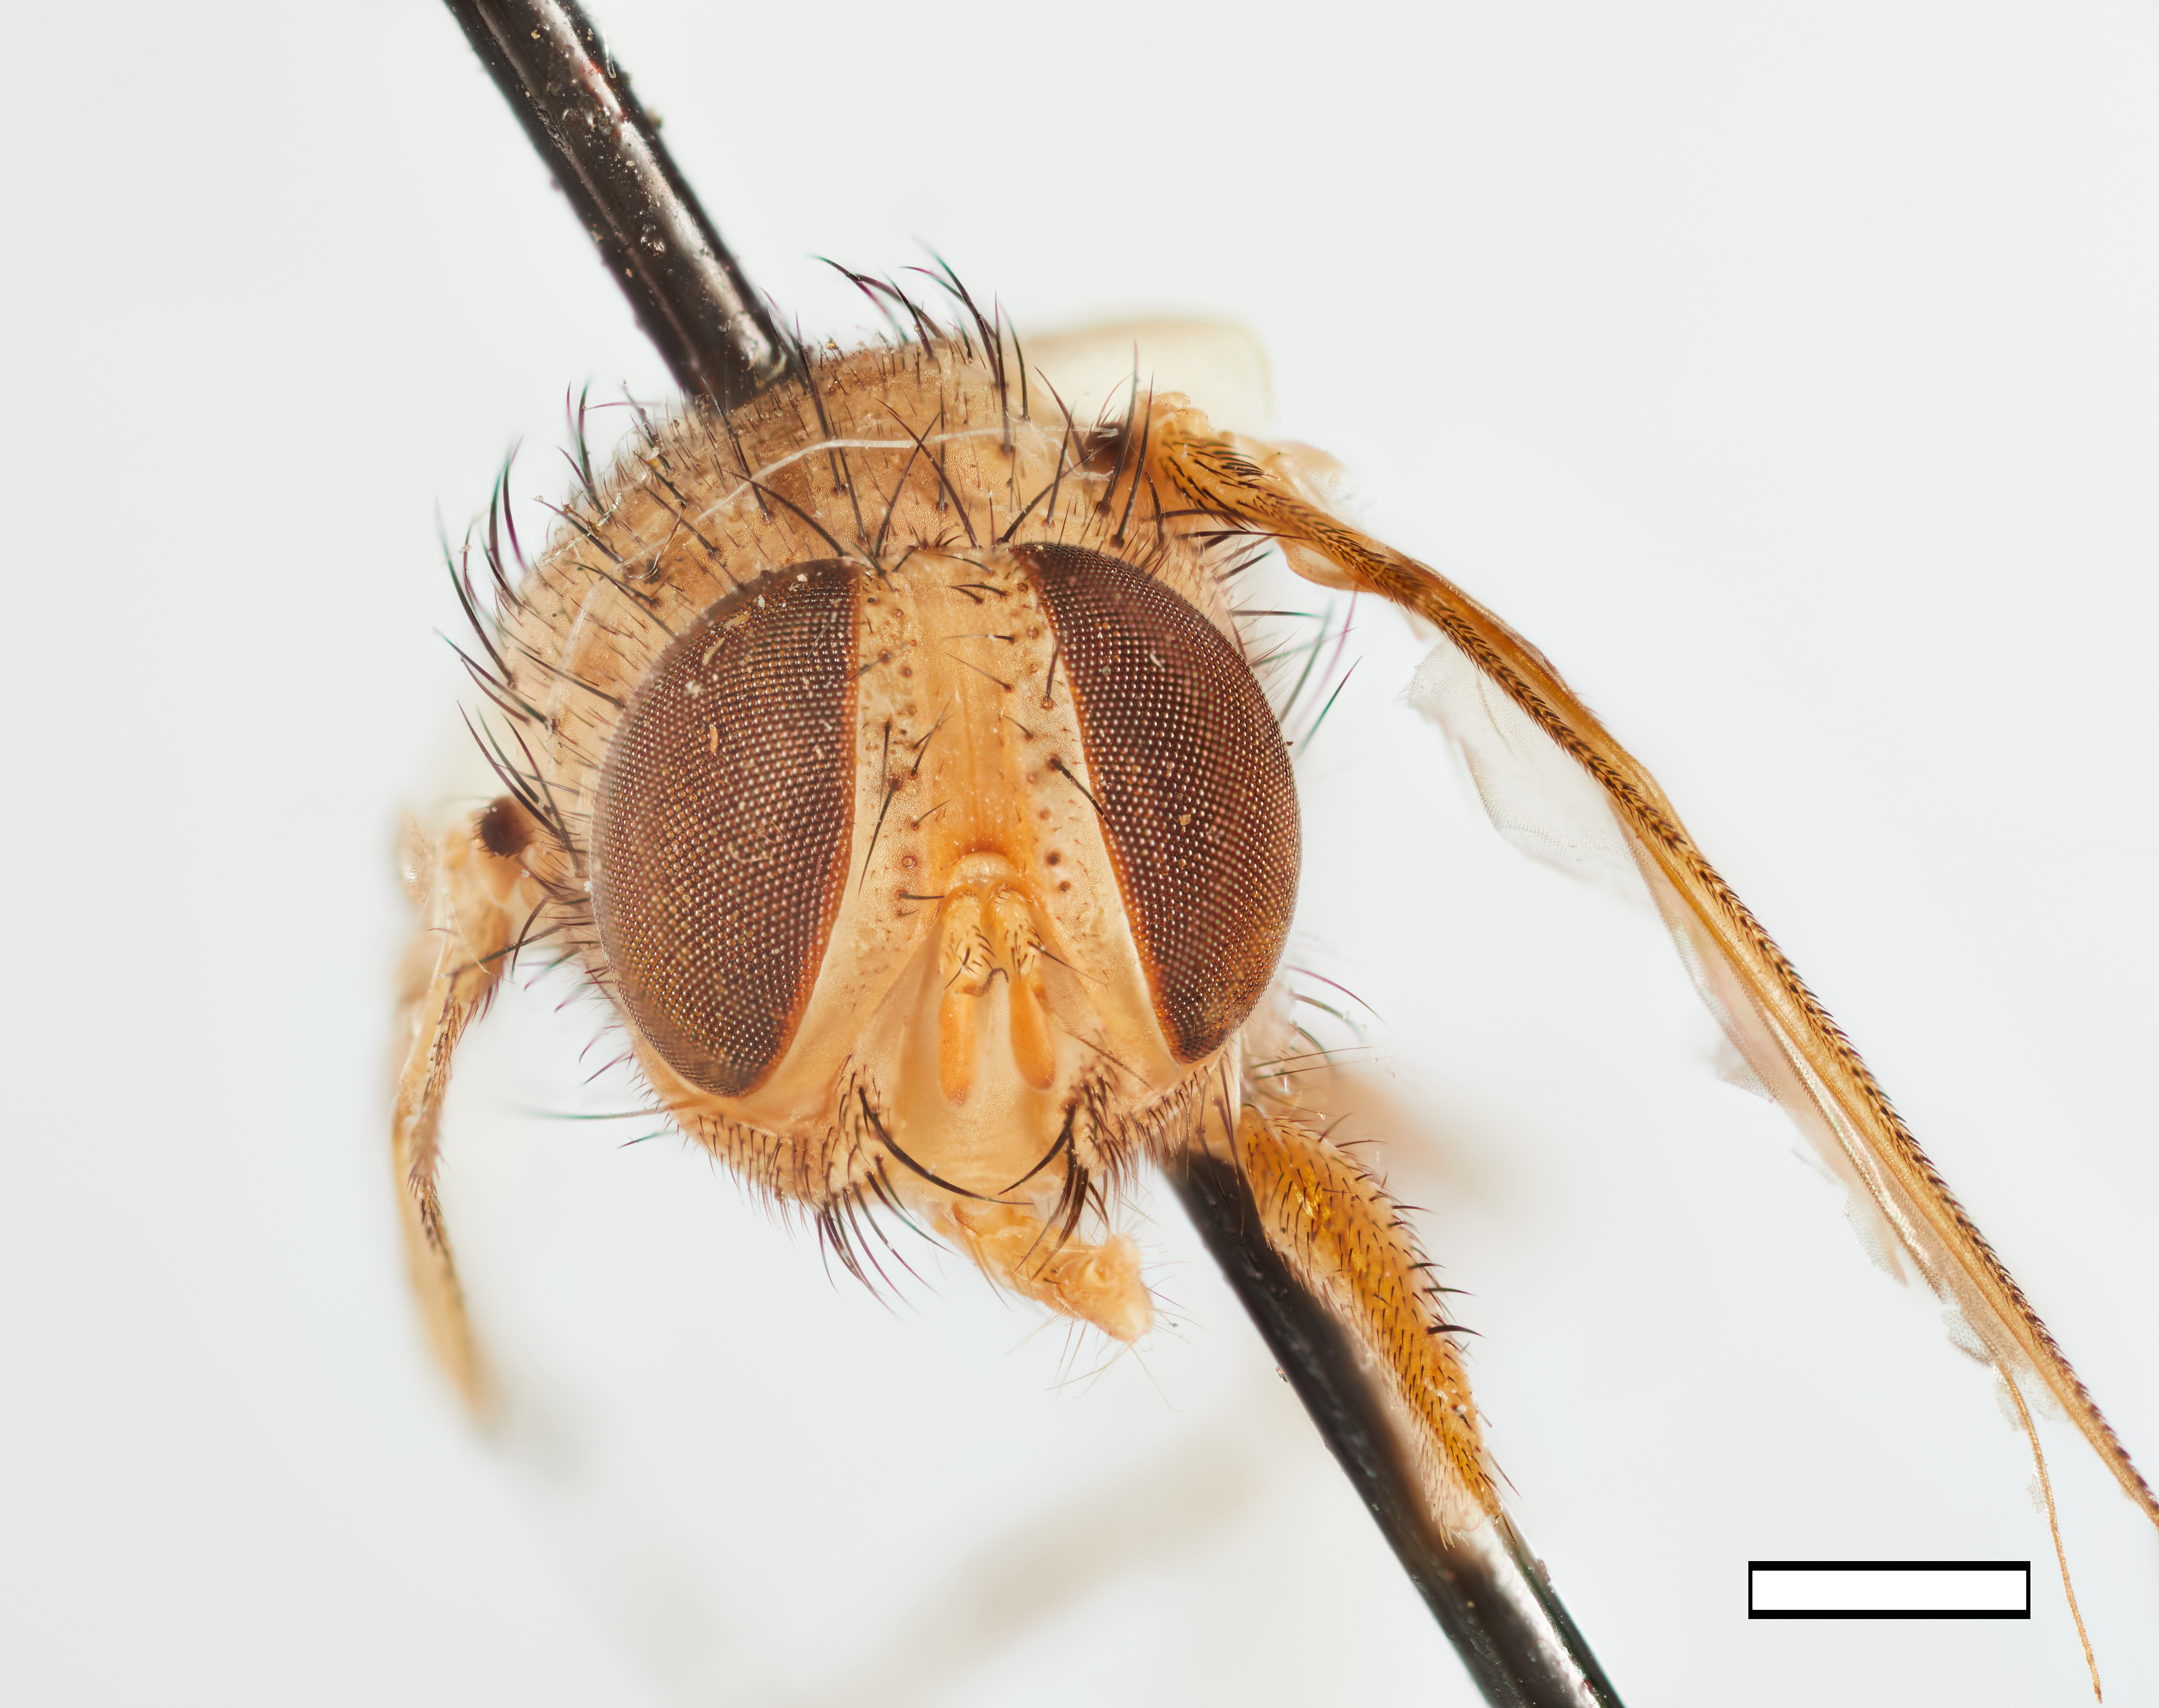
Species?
Ormia dominicana
